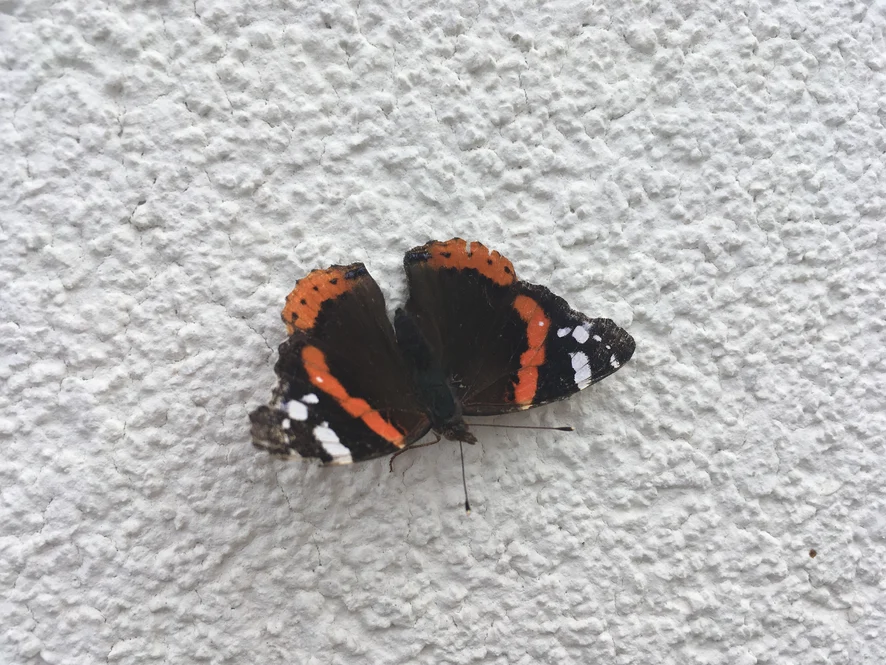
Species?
Vanessa atalanta
